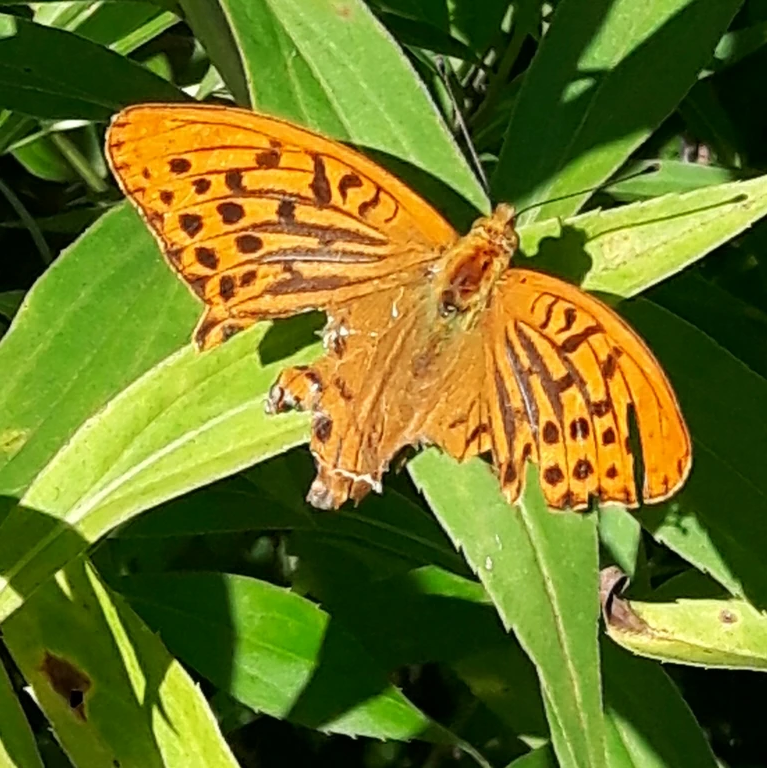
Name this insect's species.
Argynnis paphia
